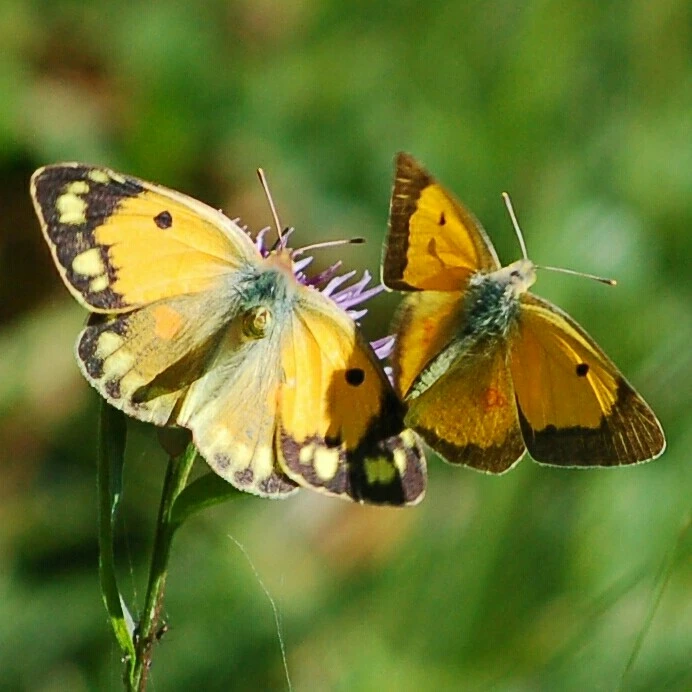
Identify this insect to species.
Colias croceus
